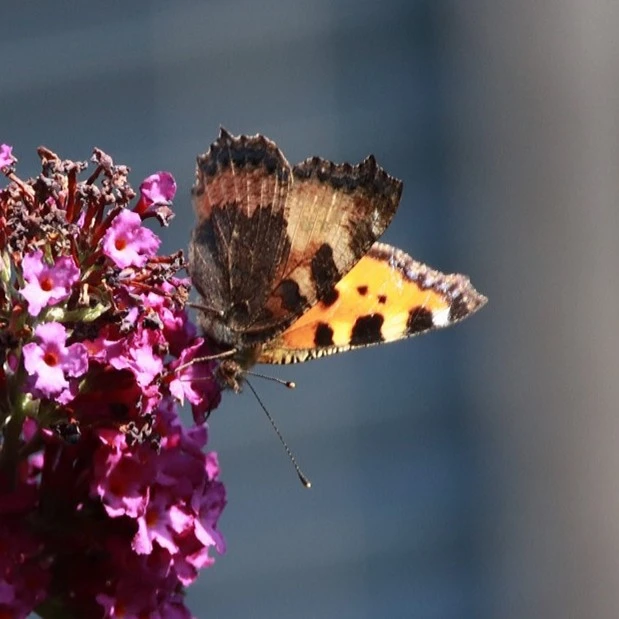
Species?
Aglais urticae
